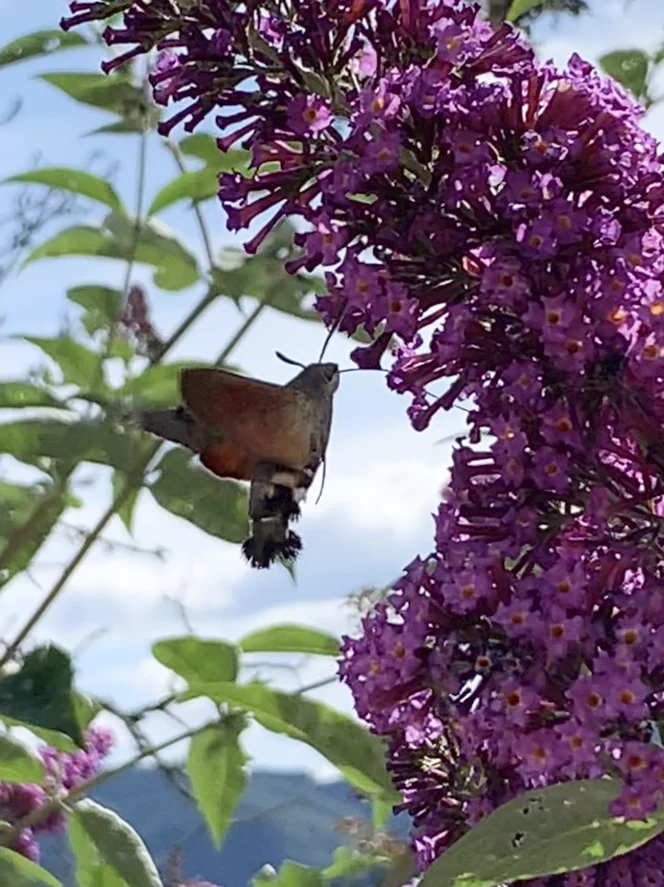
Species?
Macroglossum stellatarum
